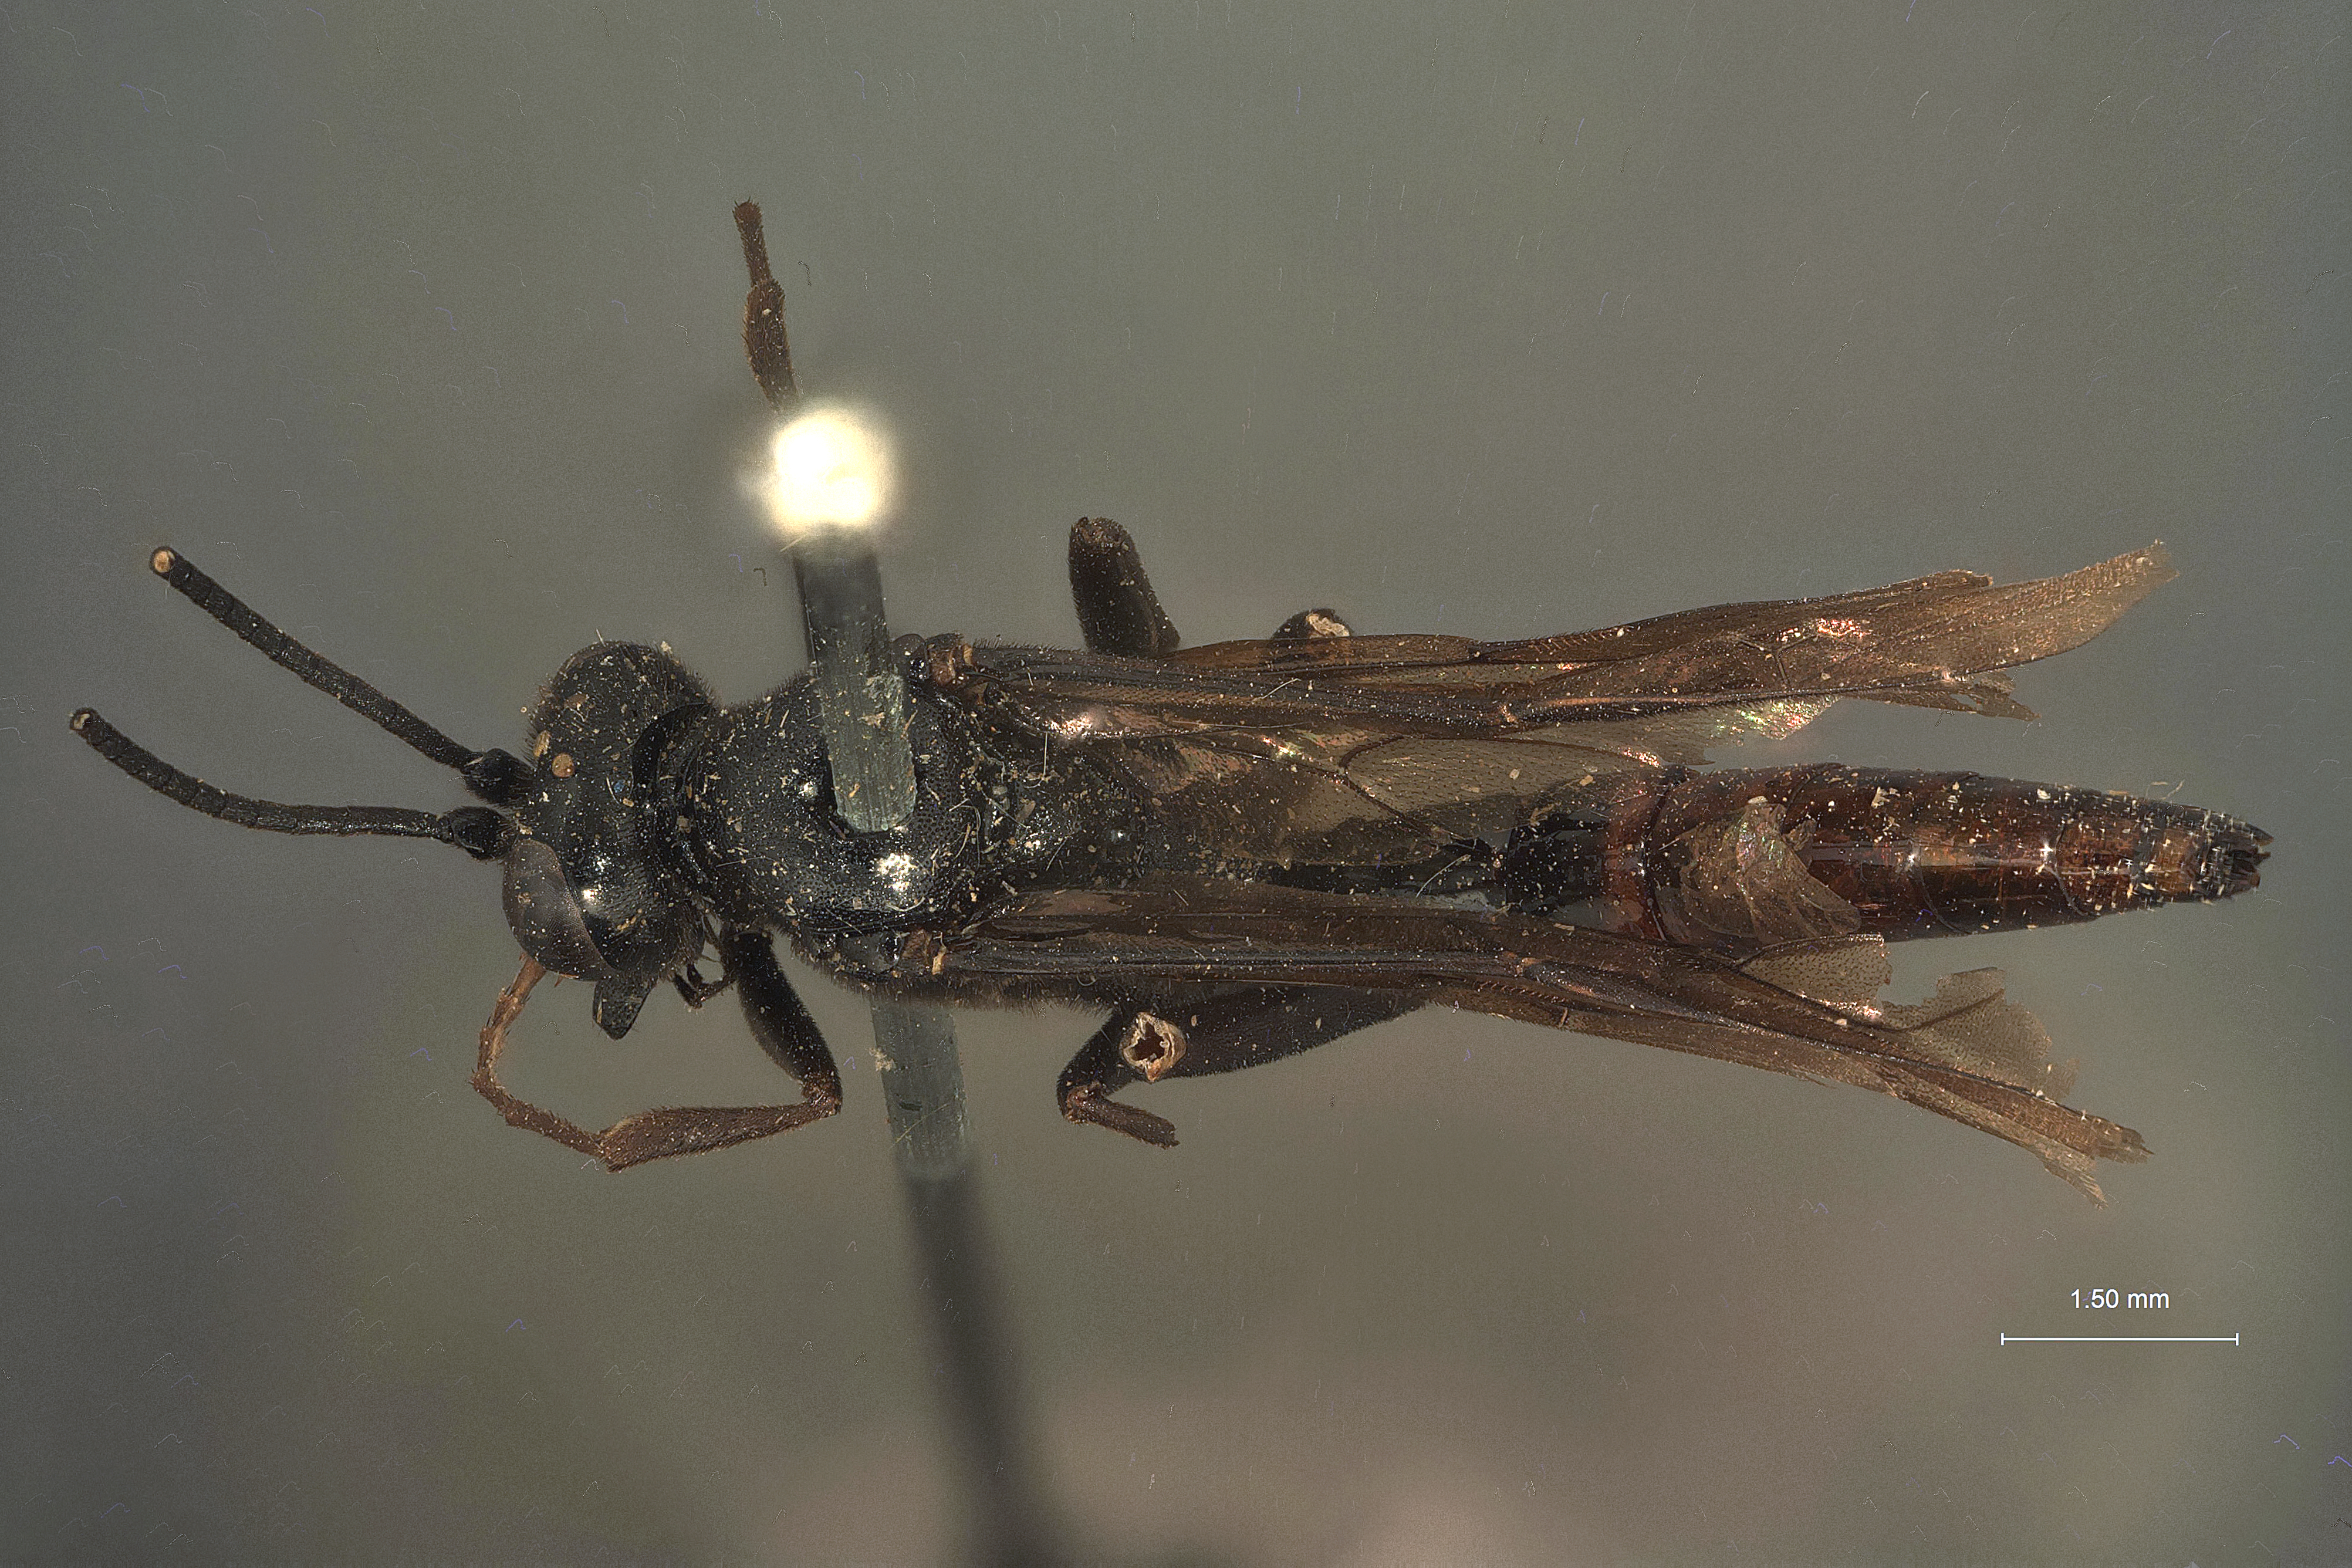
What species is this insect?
Exetastes concoloripes
